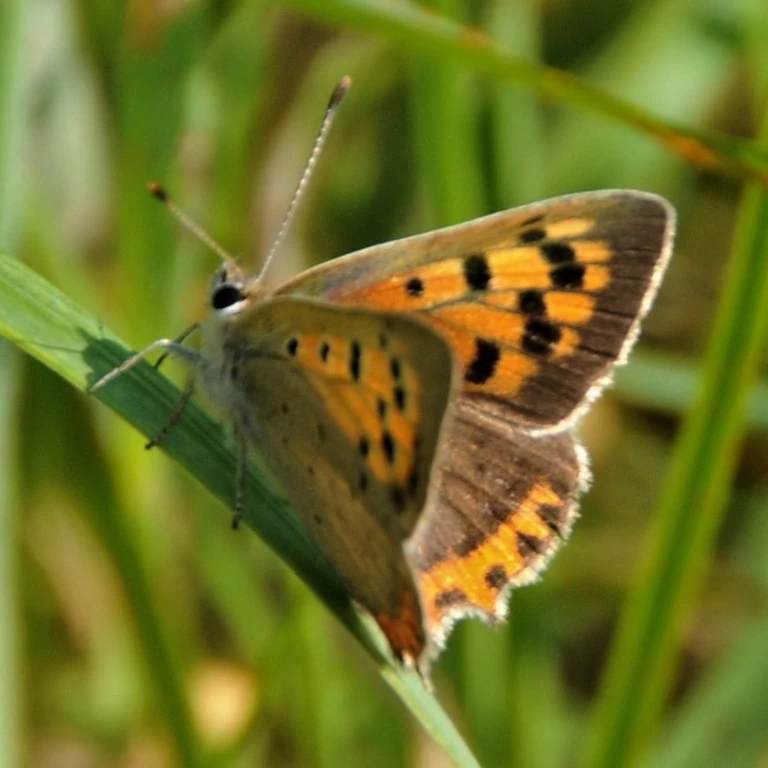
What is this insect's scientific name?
Lycaena phlaeas
